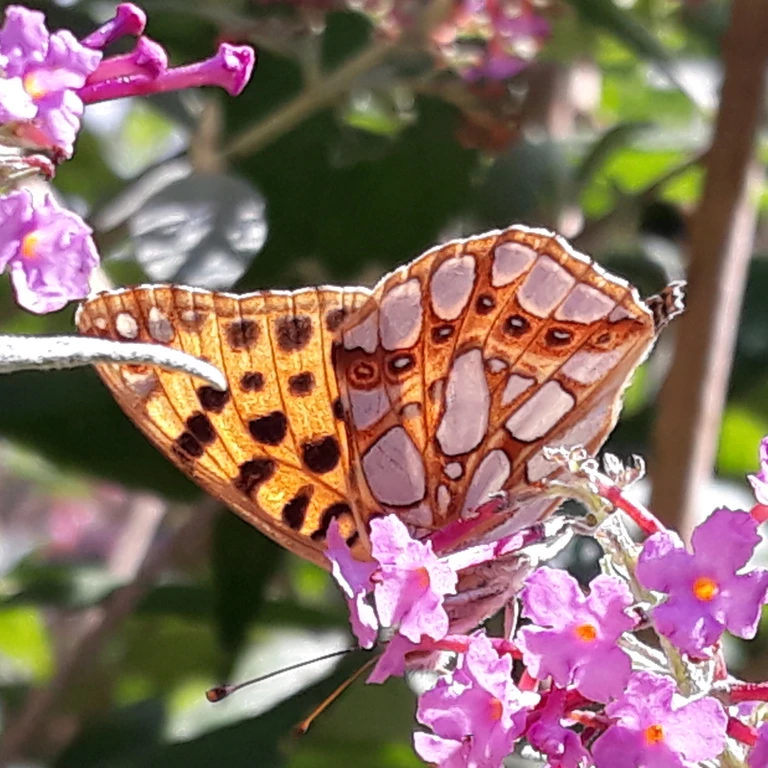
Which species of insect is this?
Issoria lathonia
